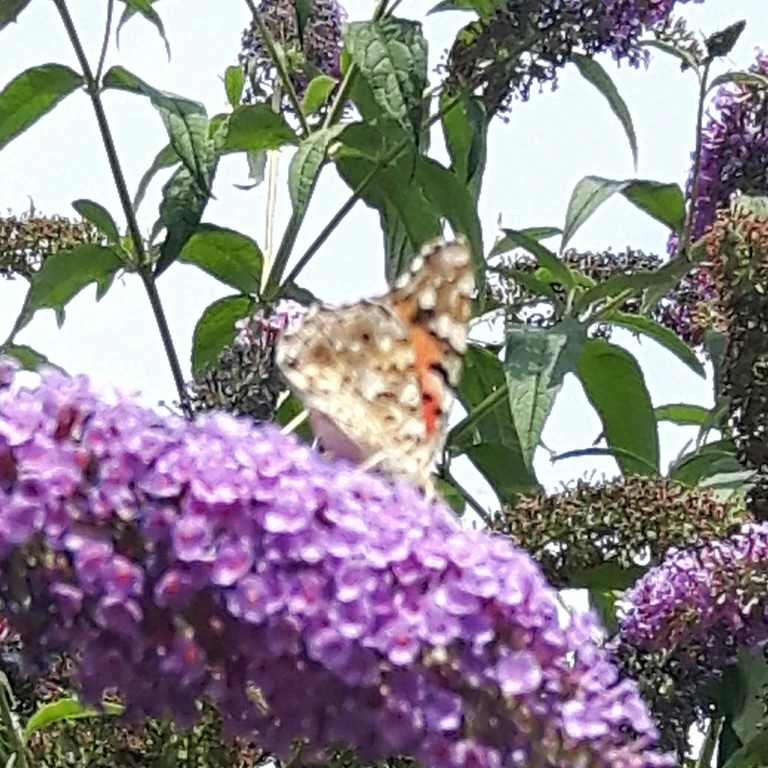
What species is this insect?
Vanessa cardui
